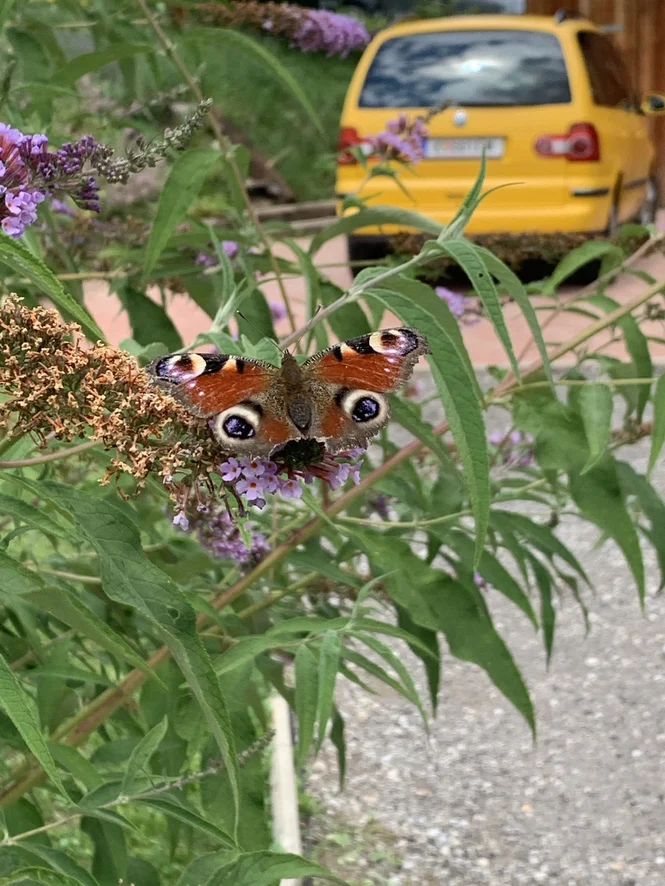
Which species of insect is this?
Aglais io
